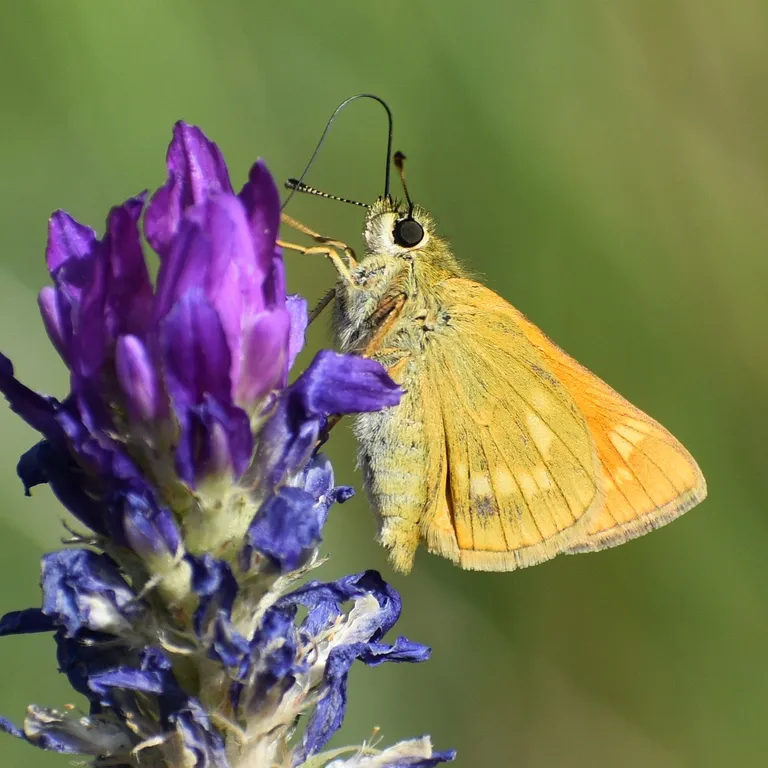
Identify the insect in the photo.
Ochlodes sylvanus (also Ochlodes venata)
